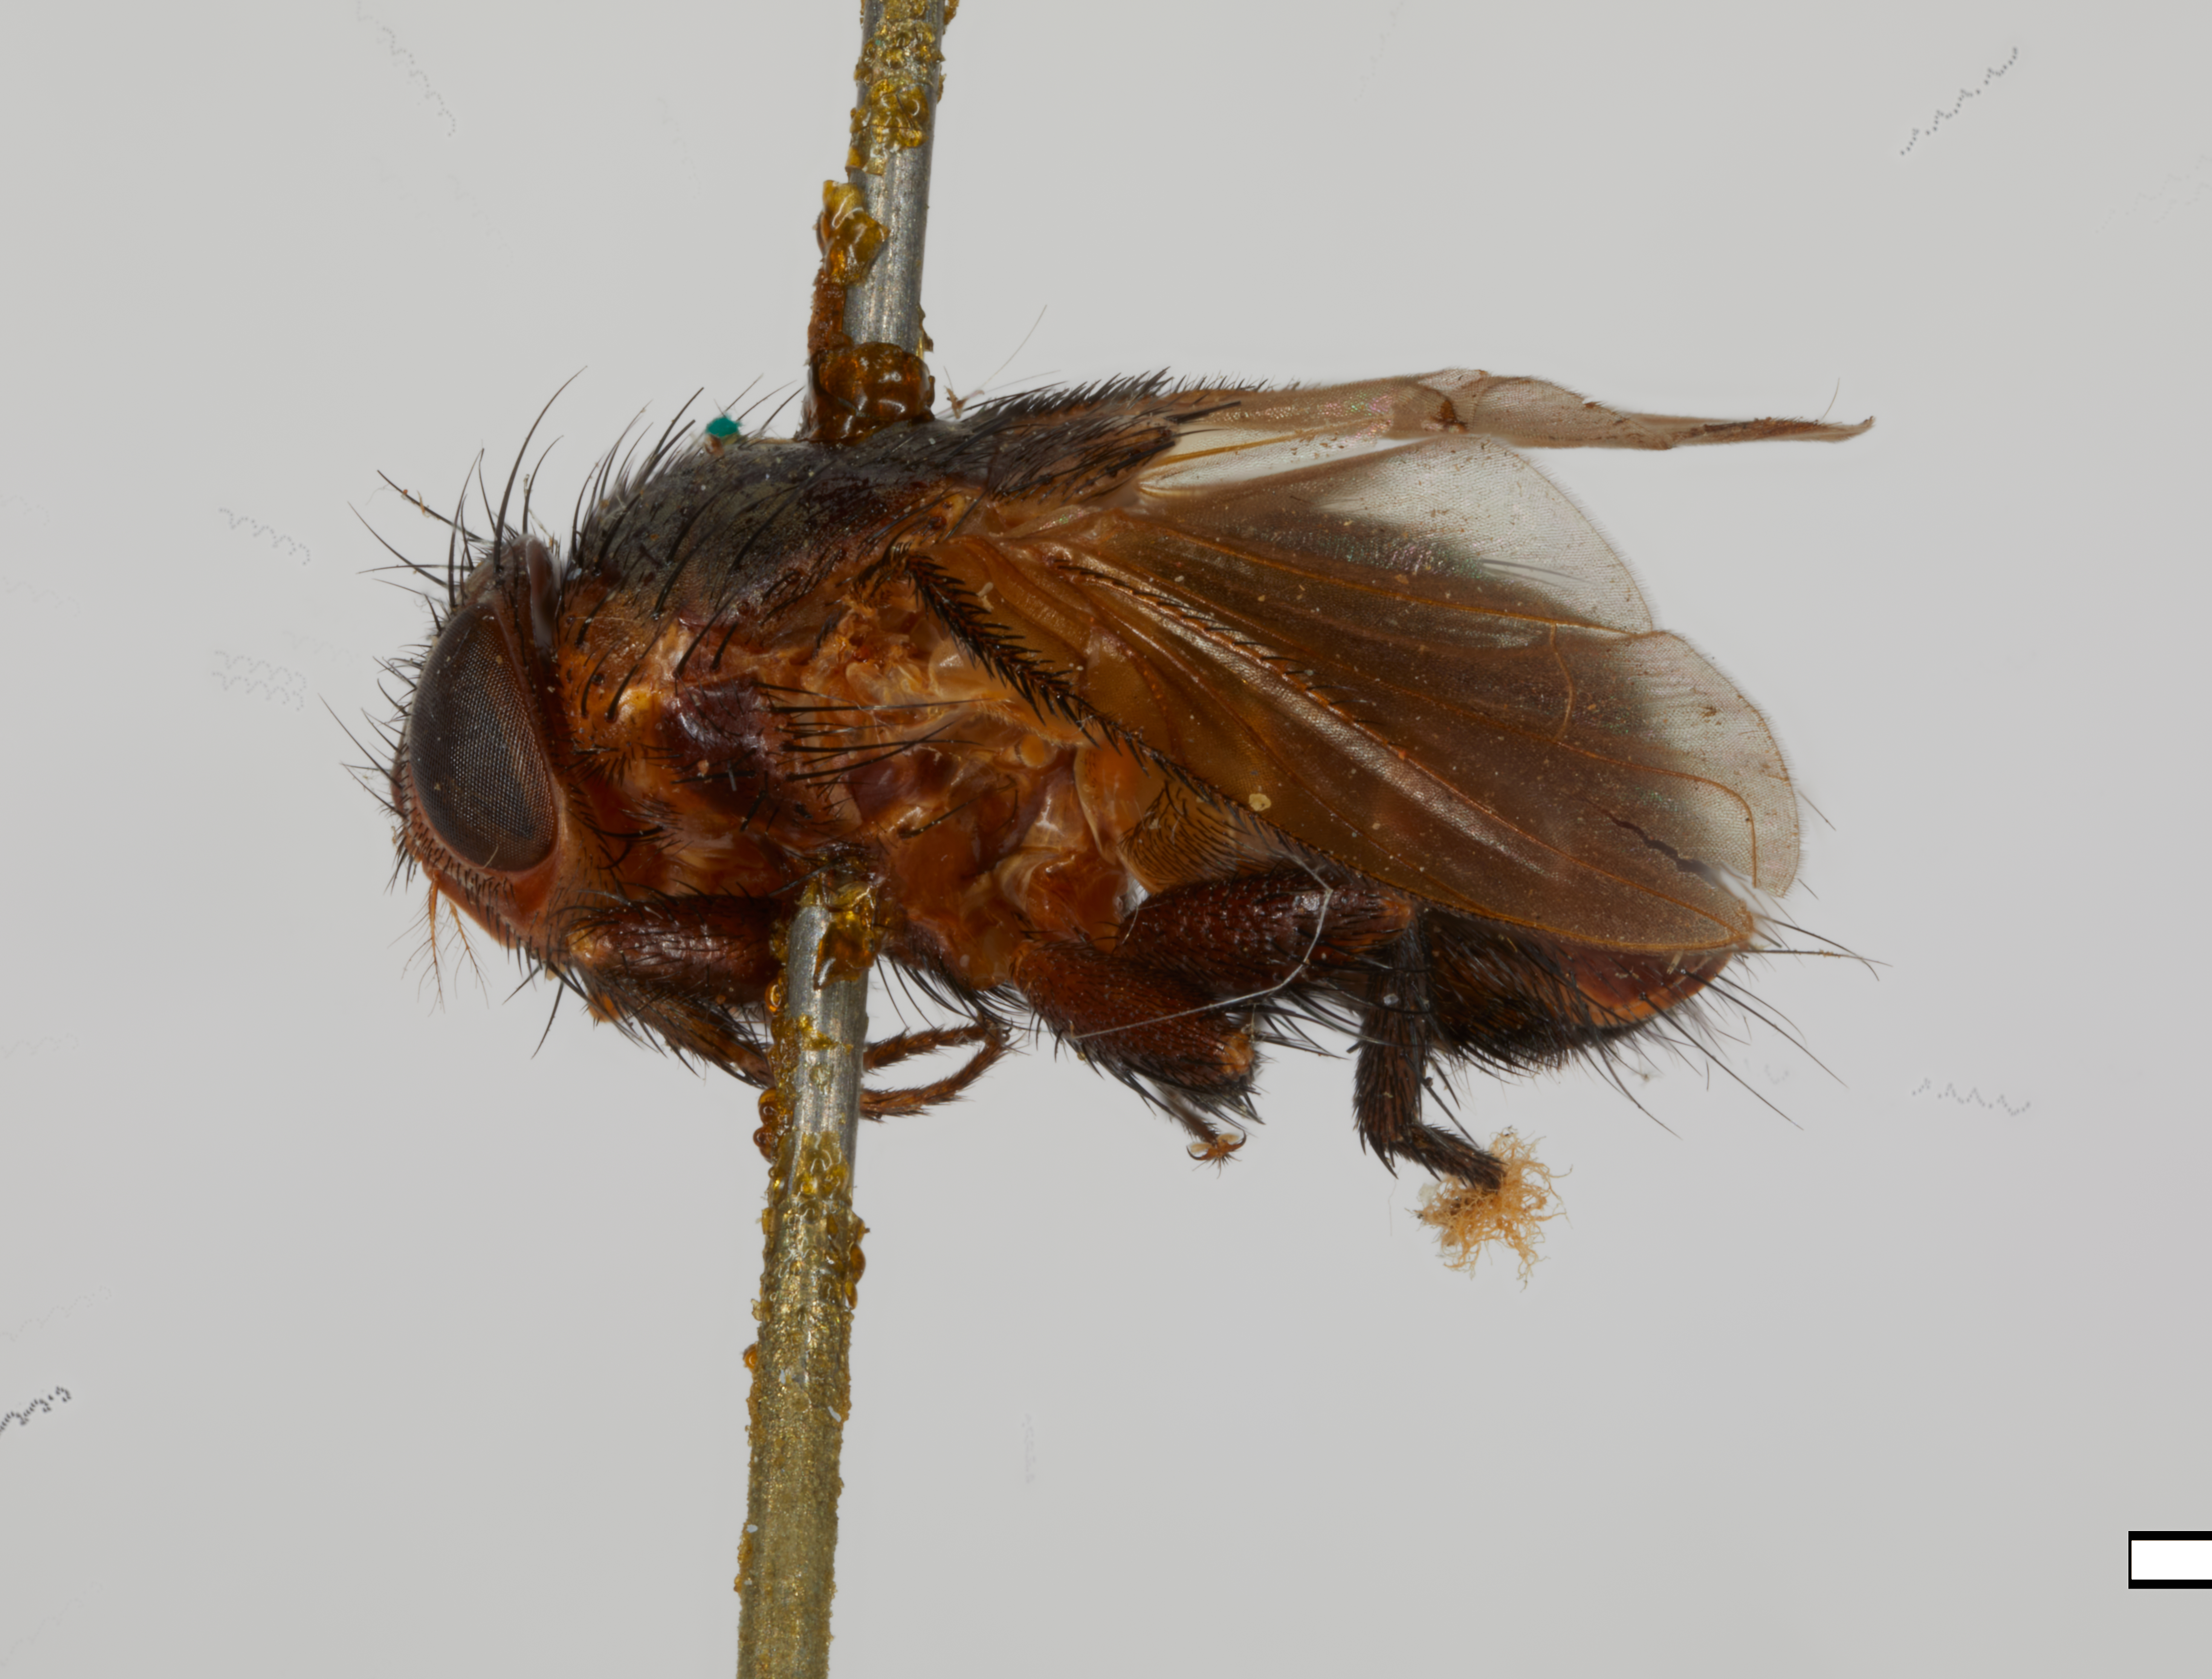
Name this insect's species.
Verticia nigra
